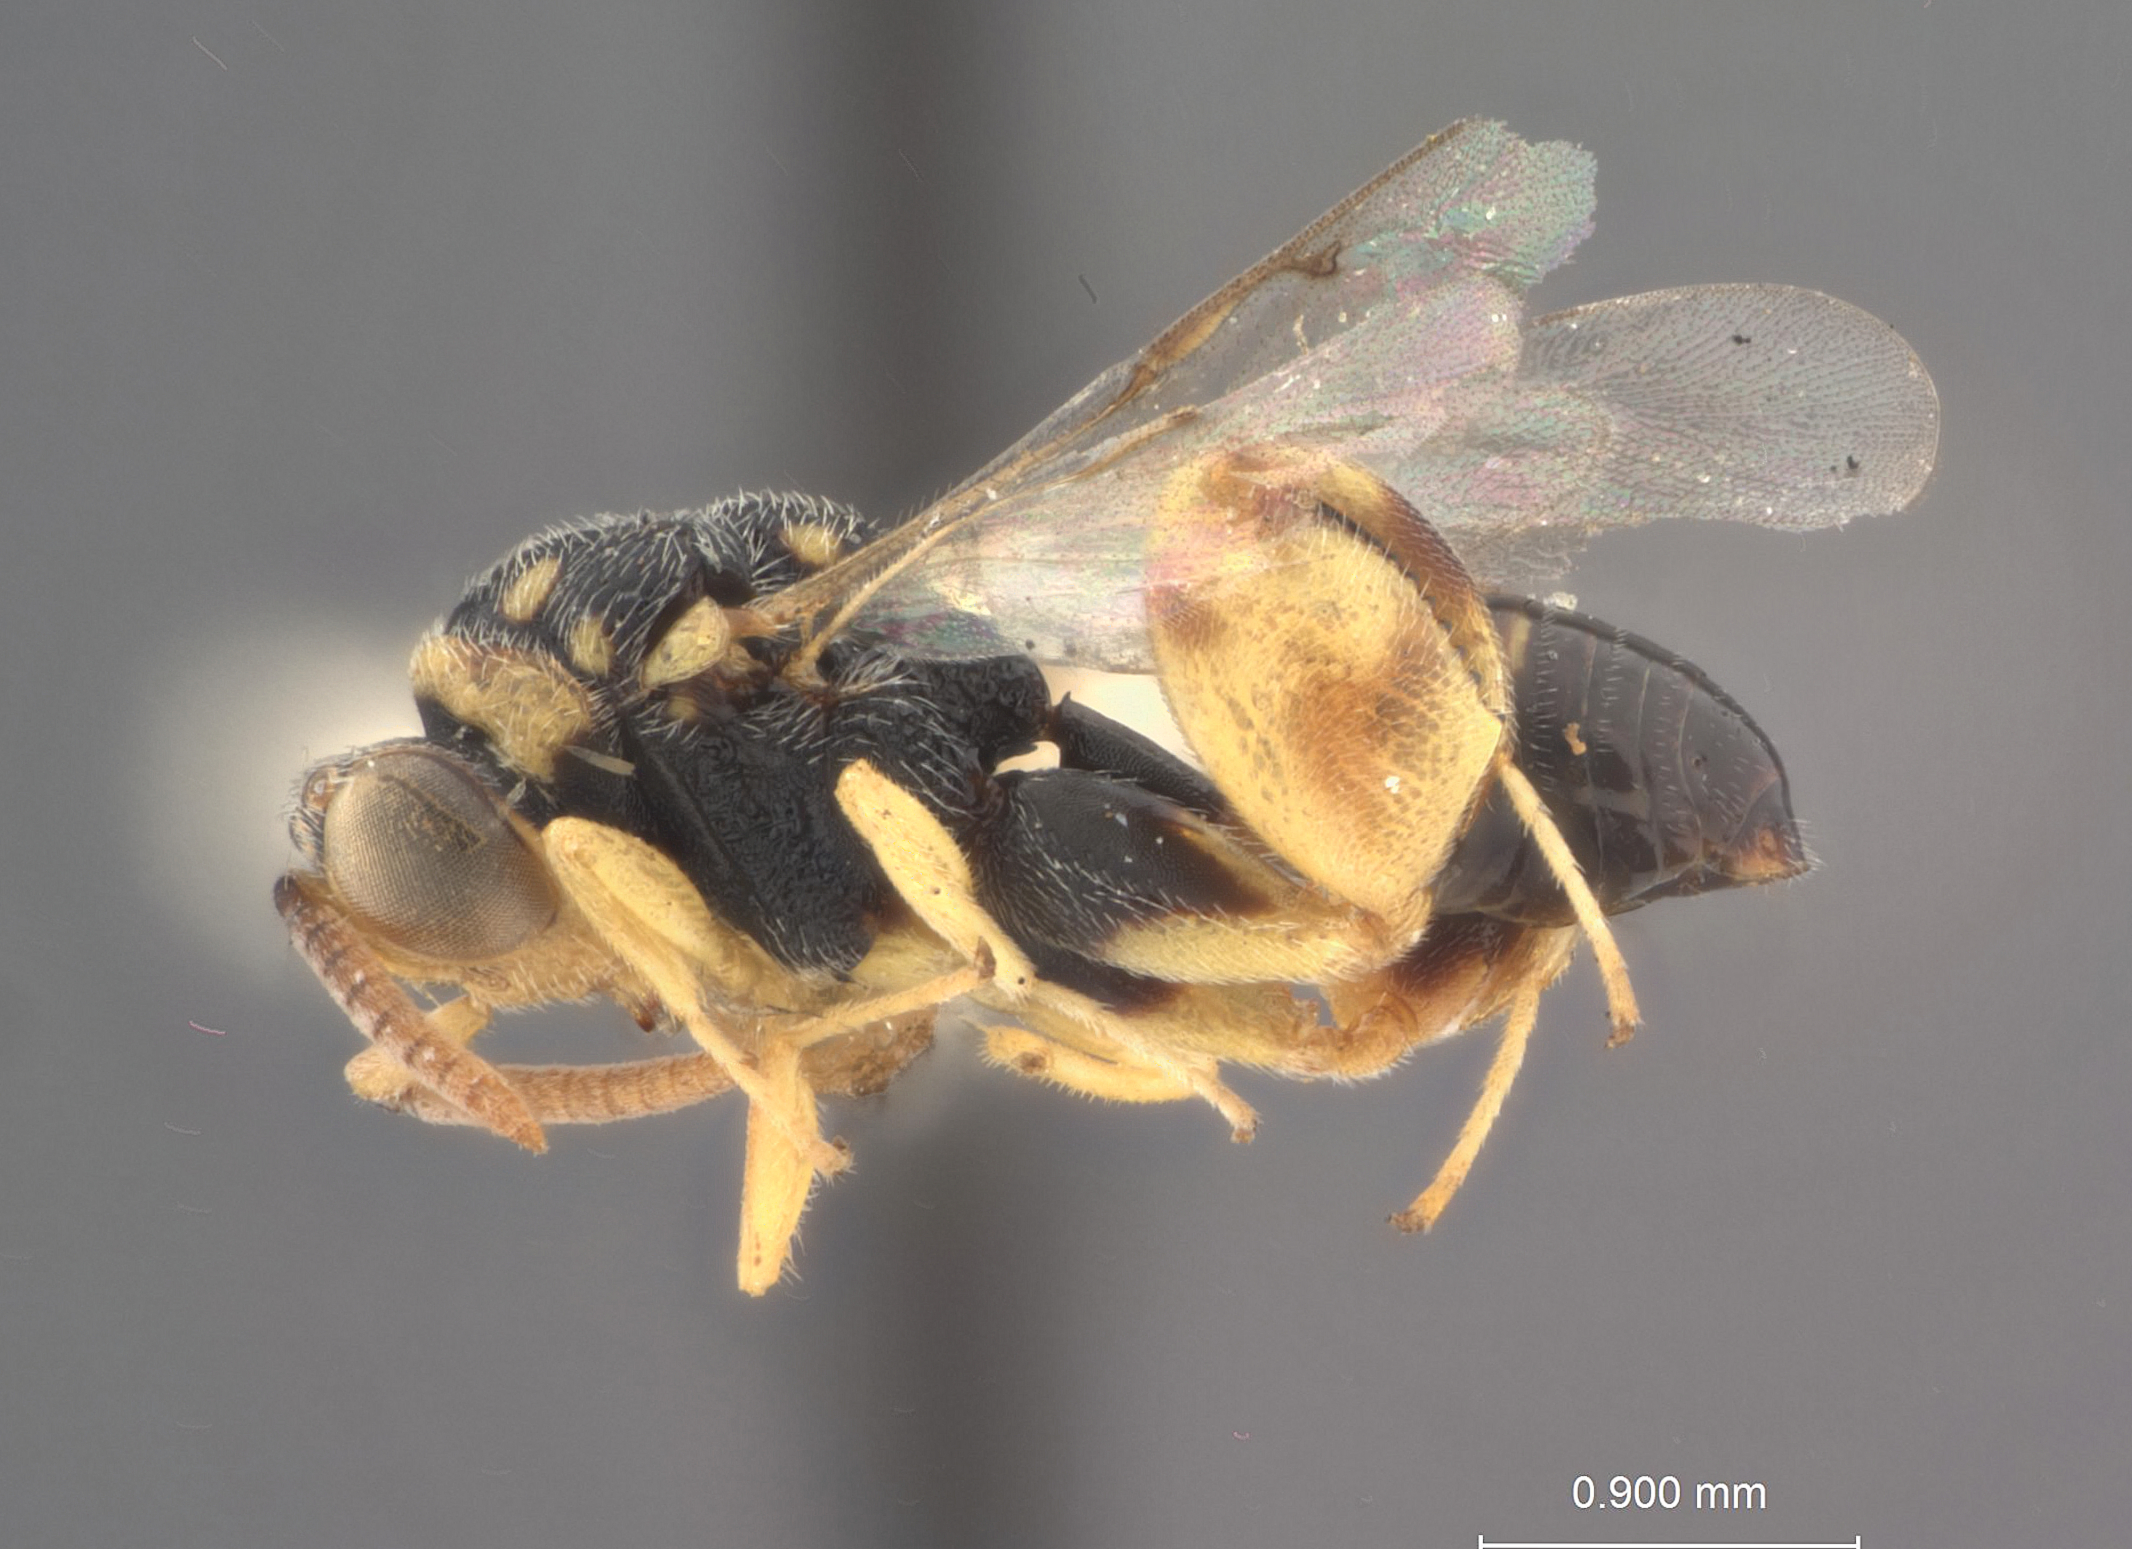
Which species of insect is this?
Spilochalcis leptis
